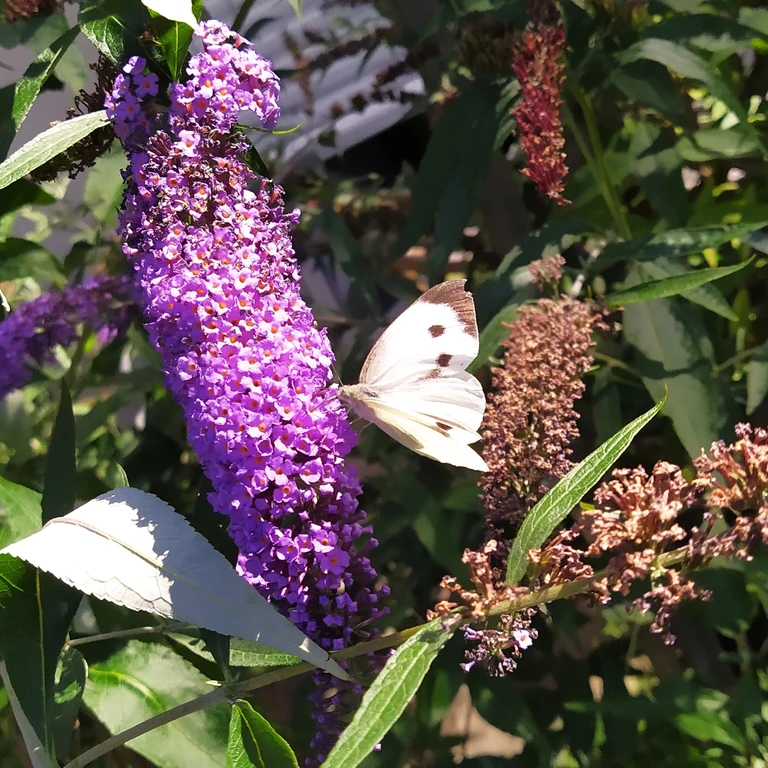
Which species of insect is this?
Pieris brassicae
